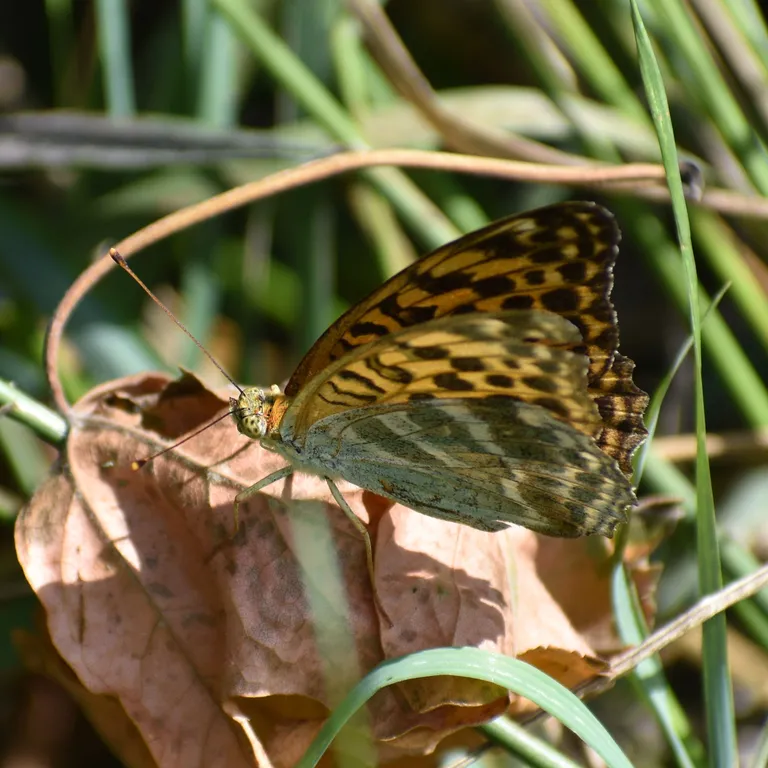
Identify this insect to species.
Argynnis paphia
